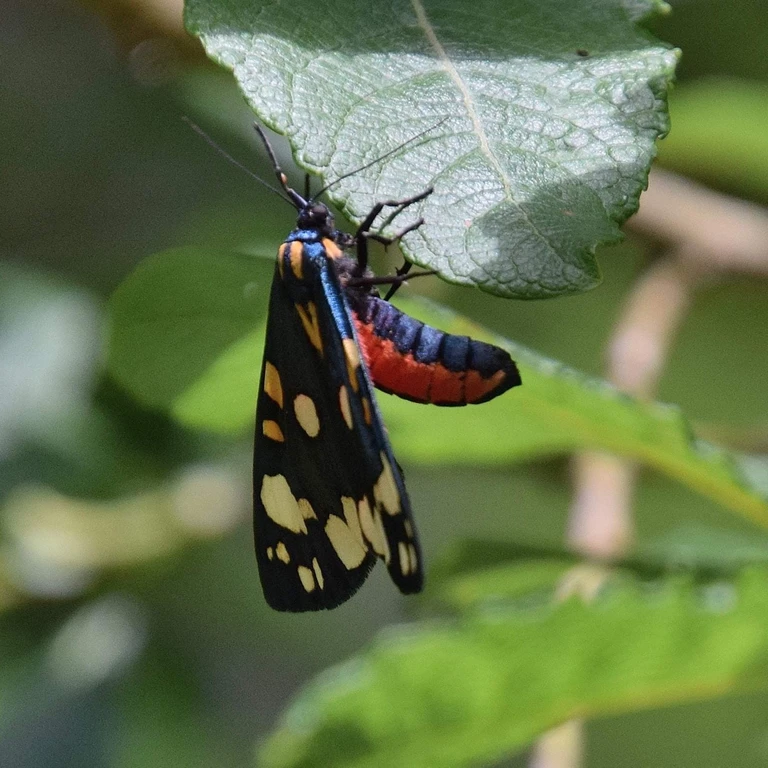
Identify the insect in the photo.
Callimorpha dominula
